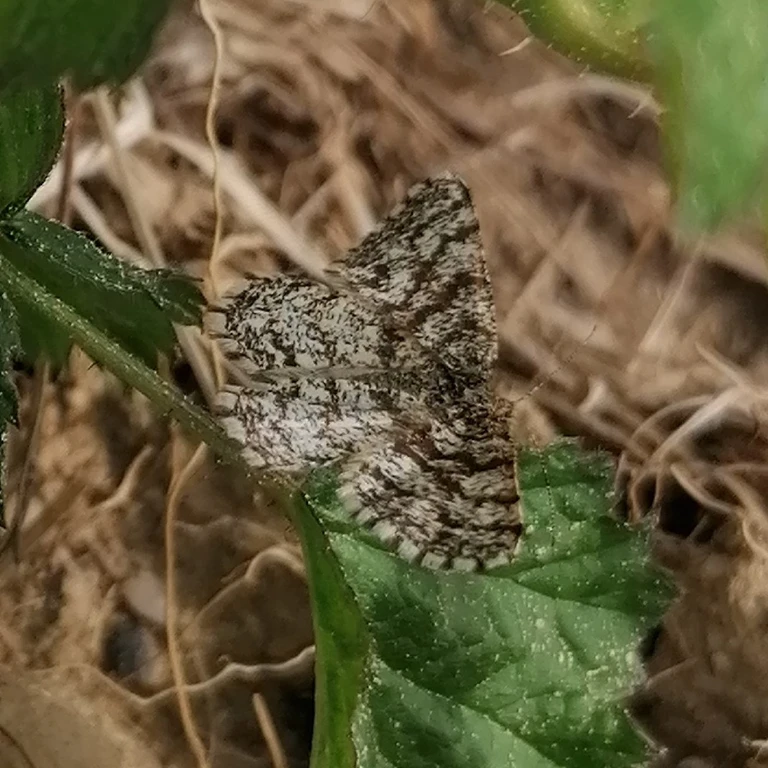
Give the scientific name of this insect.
Ematurga atomaria
